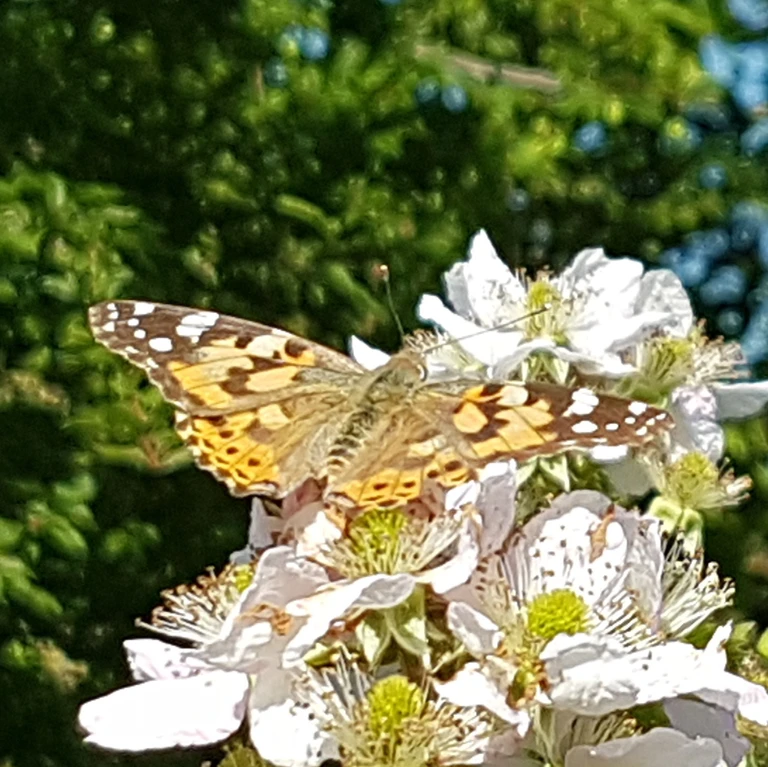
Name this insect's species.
Vanessa cardui
